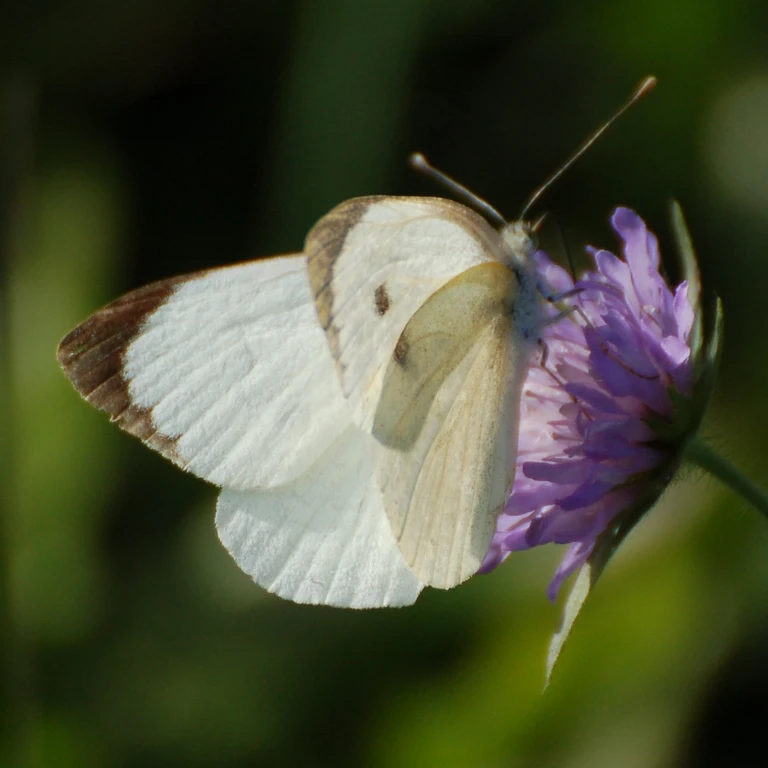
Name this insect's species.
Pieris brassicae
